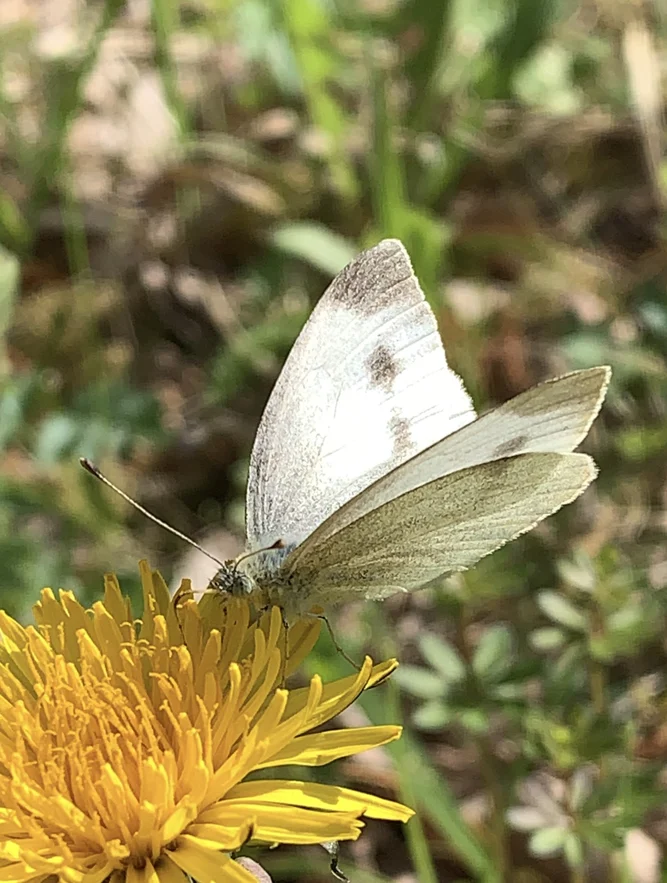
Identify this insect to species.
Pieris mannii
